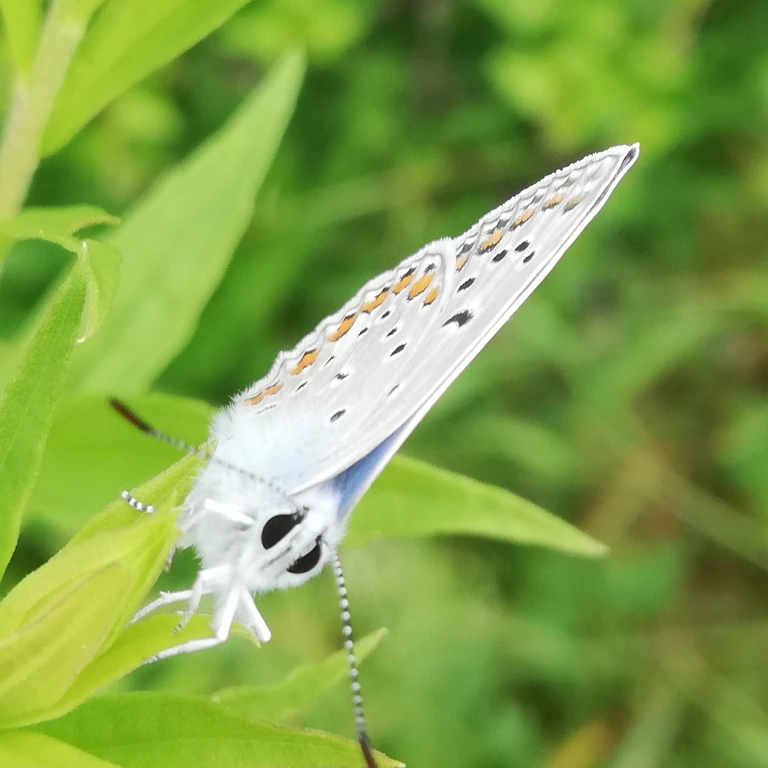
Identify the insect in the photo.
Polyommatus icarus
